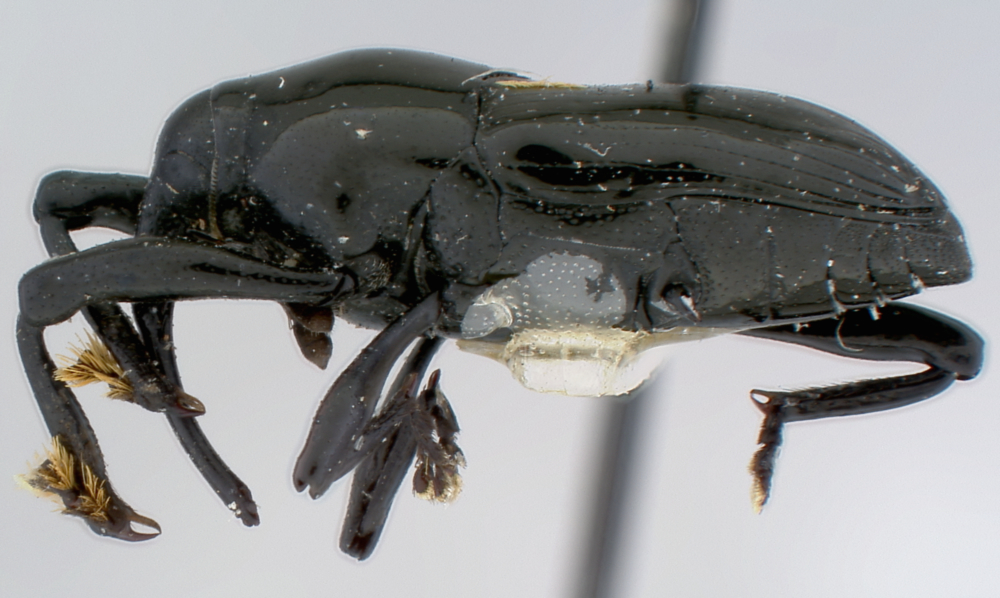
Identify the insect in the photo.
Linomadarus elongatus
